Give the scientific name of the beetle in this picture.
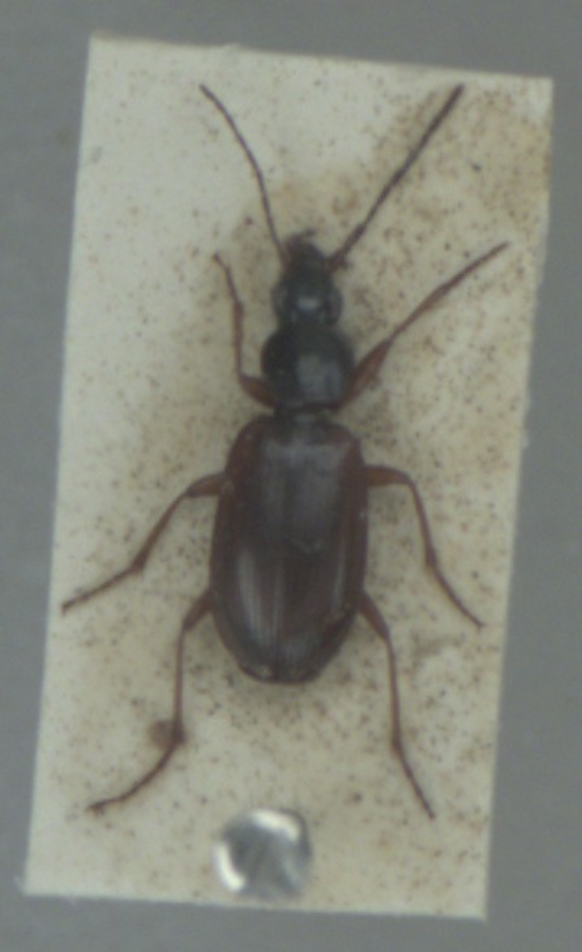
Agonum thoreyi
